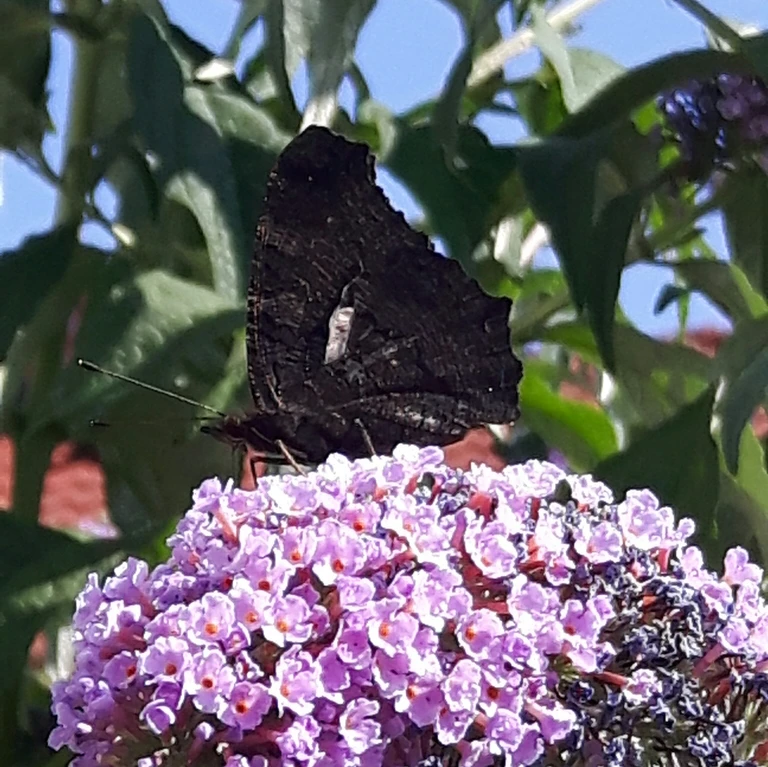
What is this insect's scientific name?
Aglais io
